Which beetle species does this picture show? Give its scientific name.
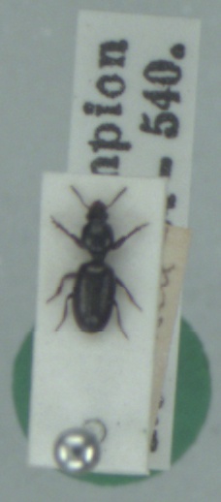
Dyschirius thoracicus
